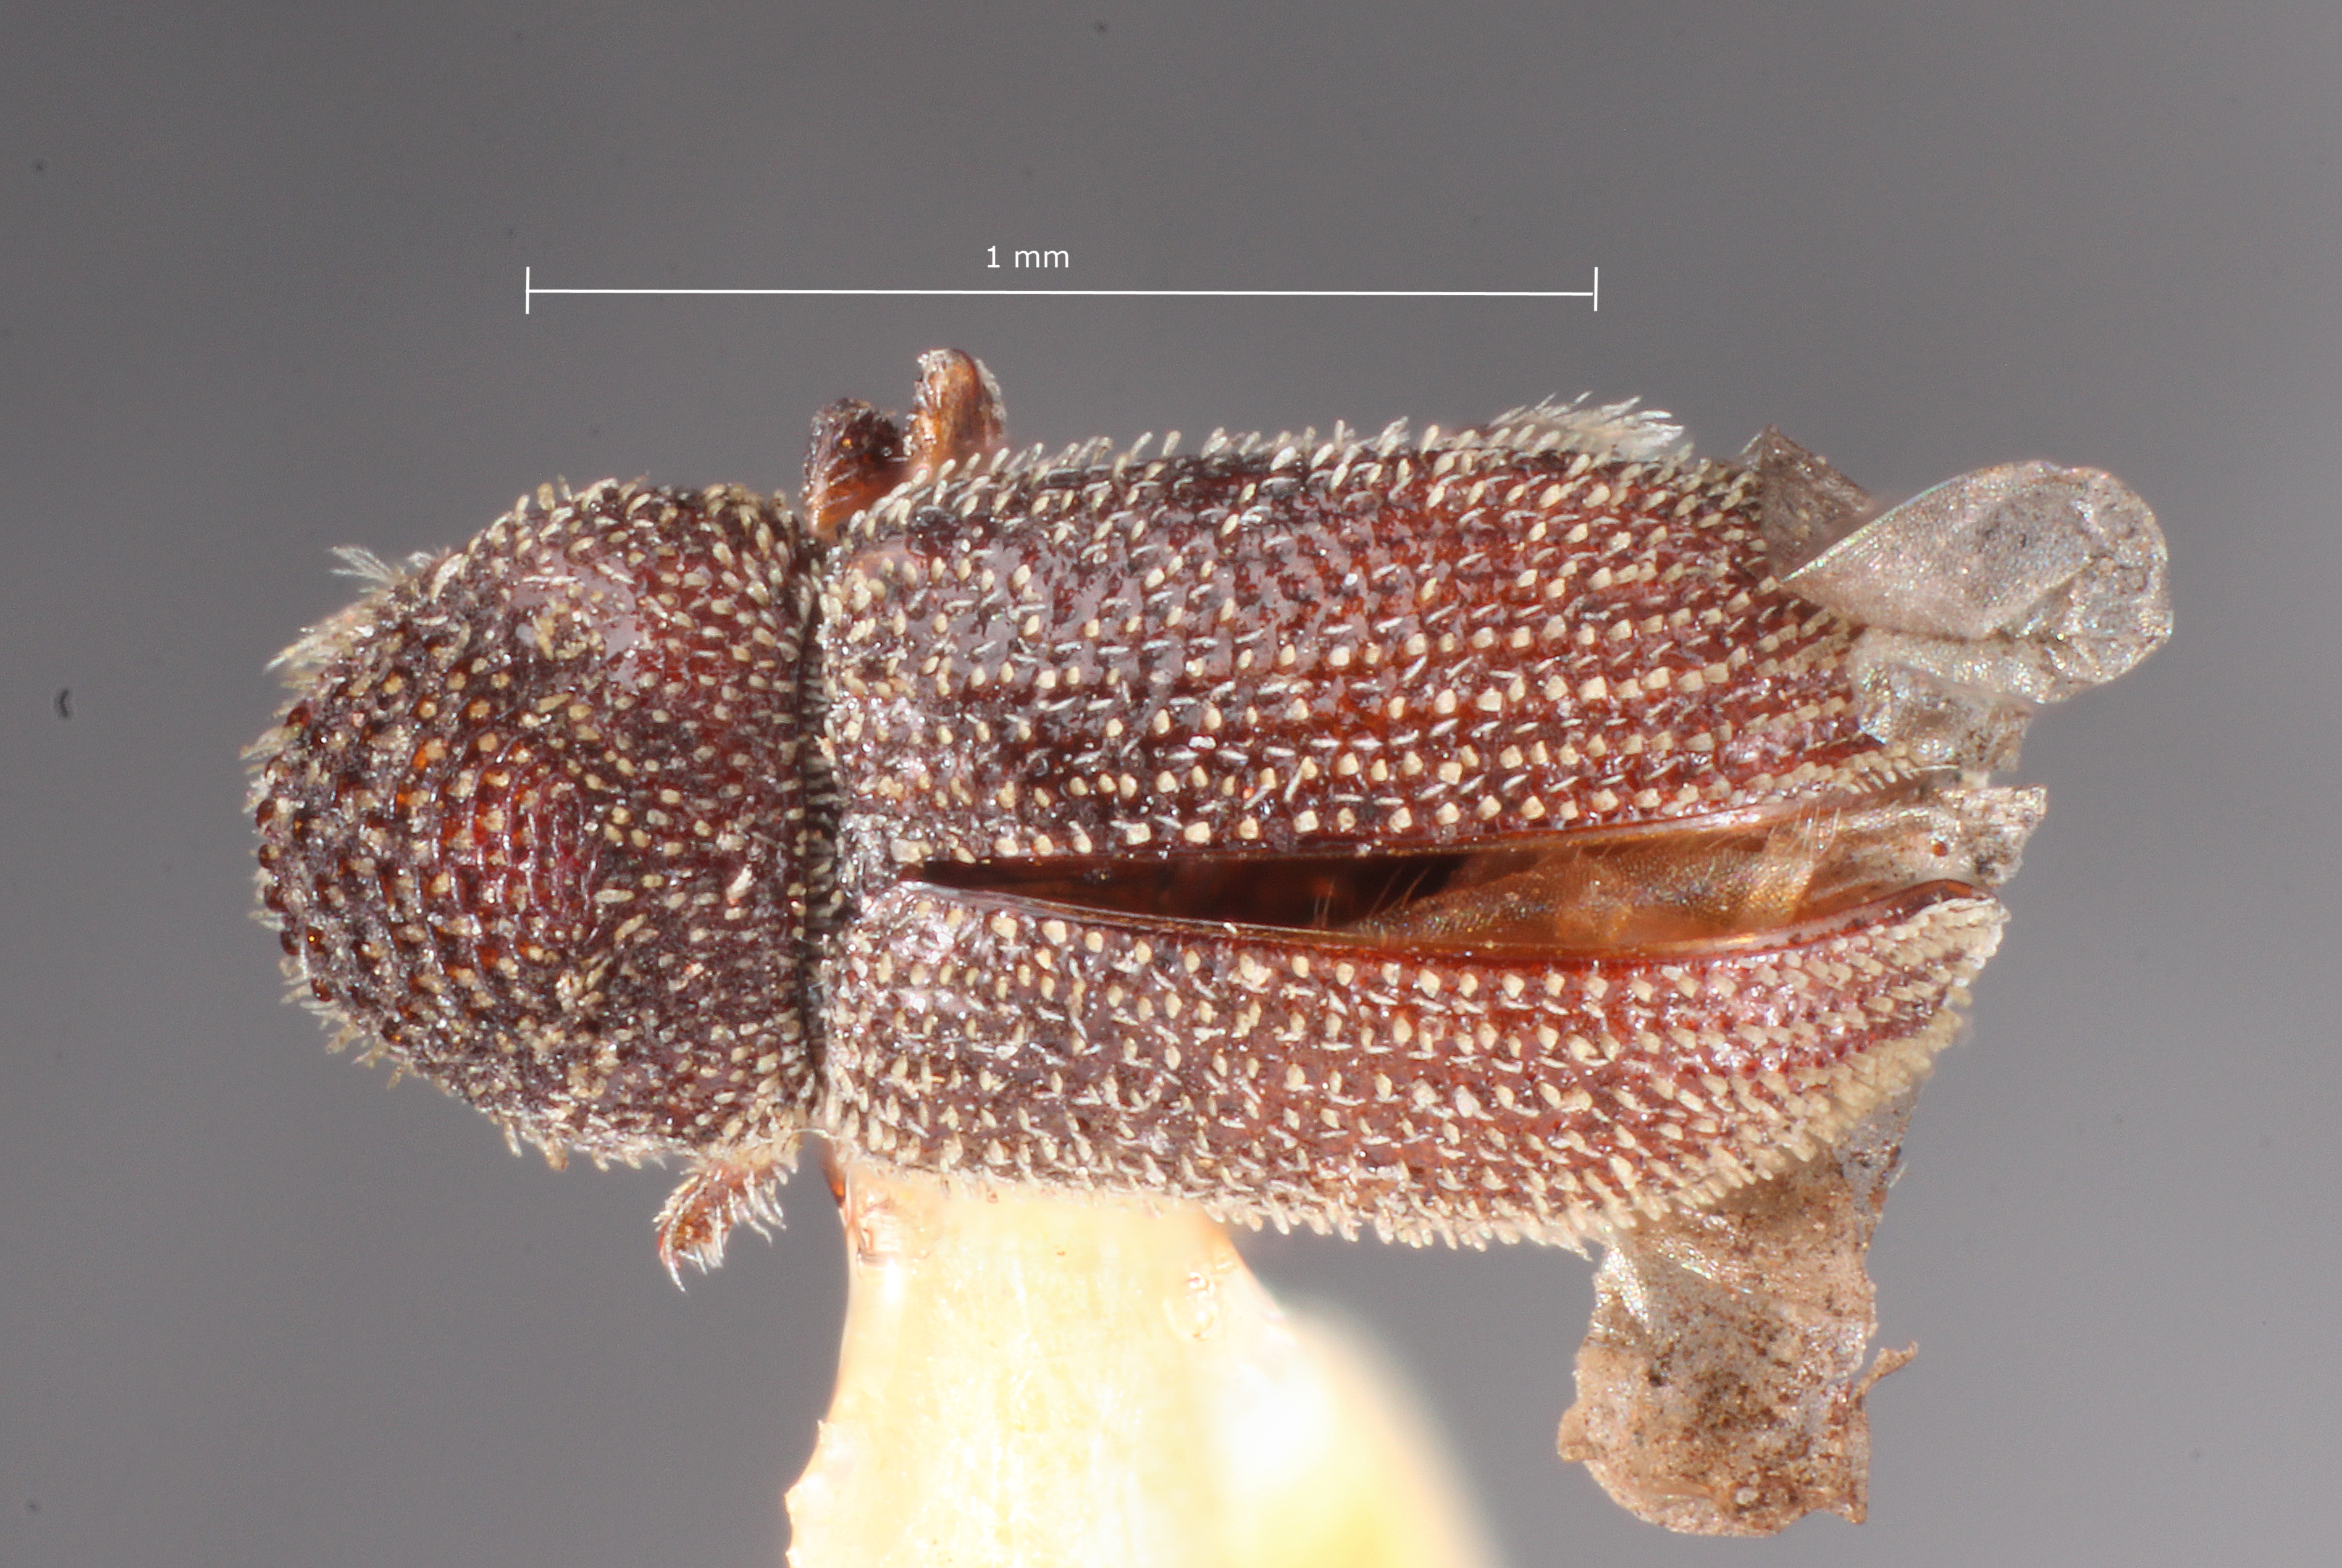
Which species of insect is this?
Pseudothysanoes barberi
